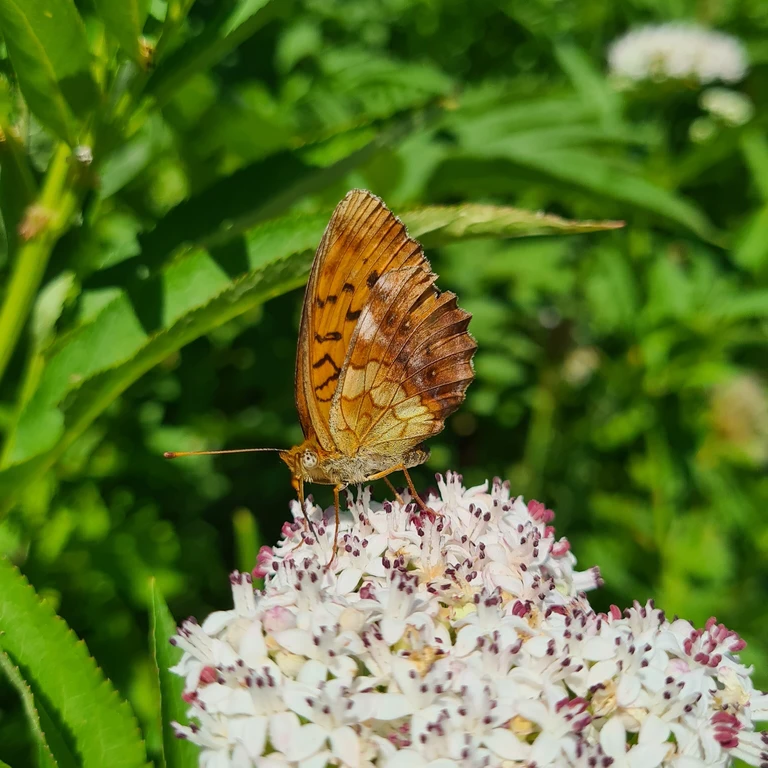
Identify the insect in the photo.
Brenthis daphne
